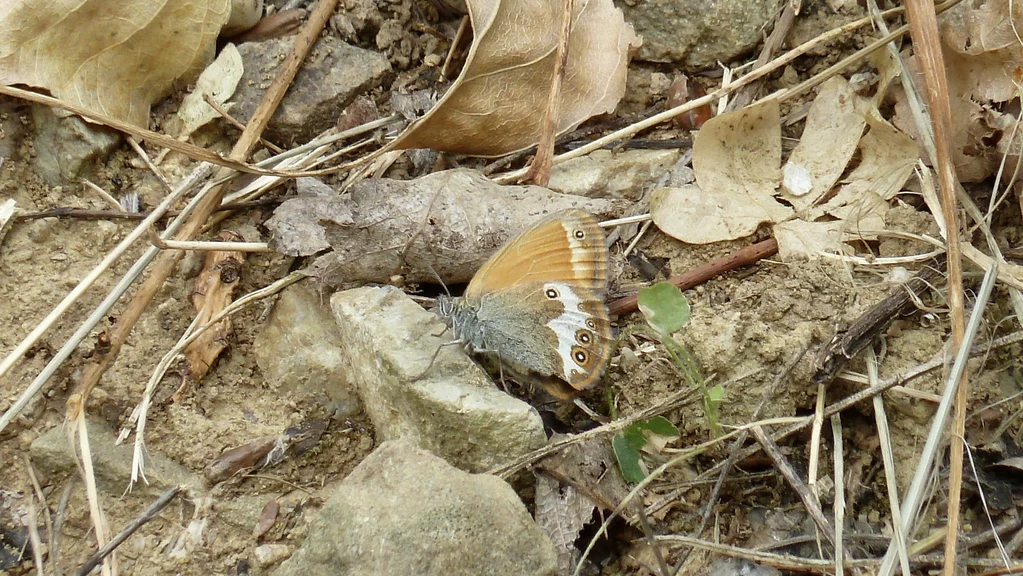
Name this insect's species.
Coenonympha arcania
